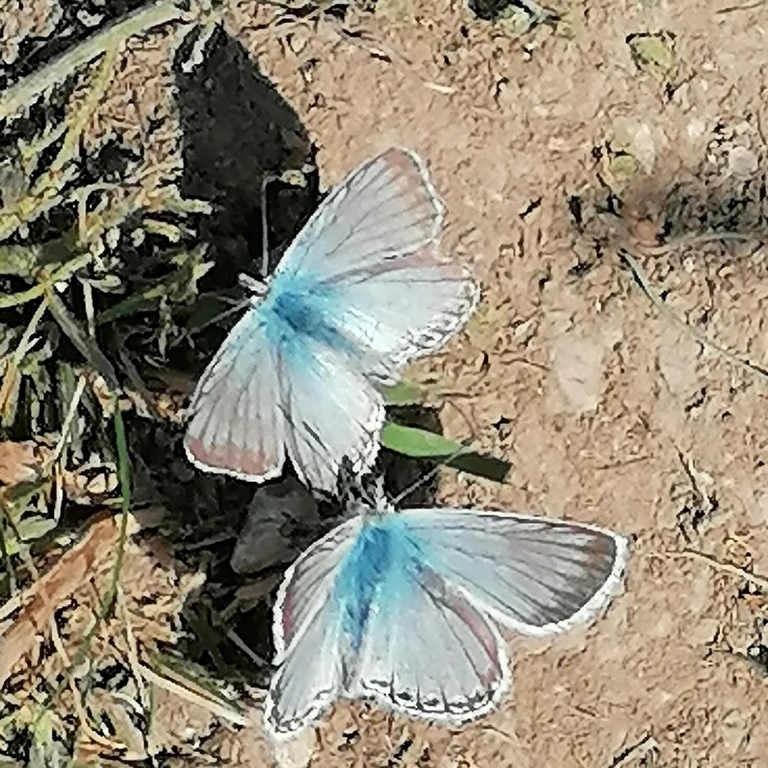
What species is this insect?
Lysandra coridon
